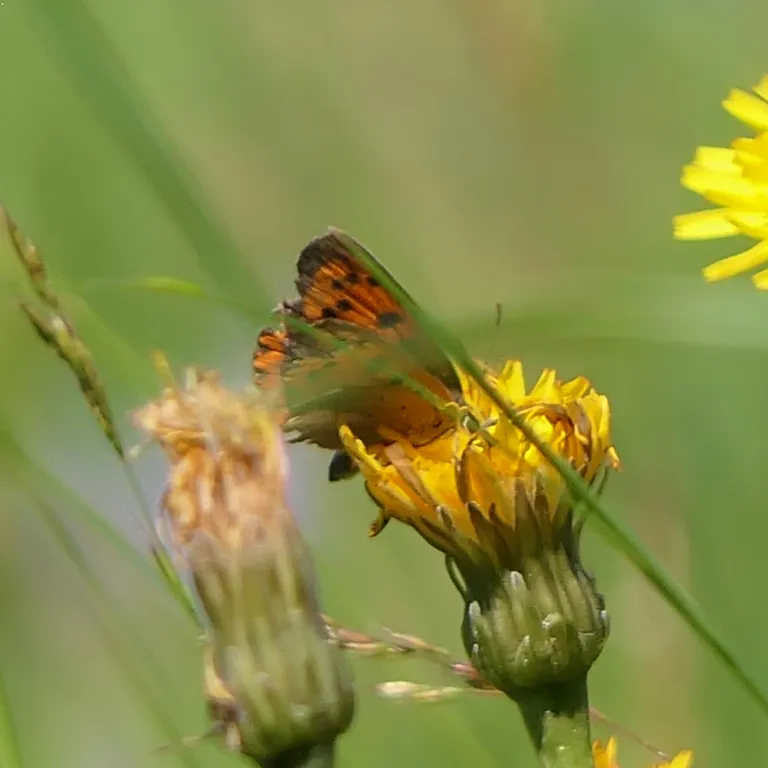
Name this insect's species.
Lycaena phlaeas
